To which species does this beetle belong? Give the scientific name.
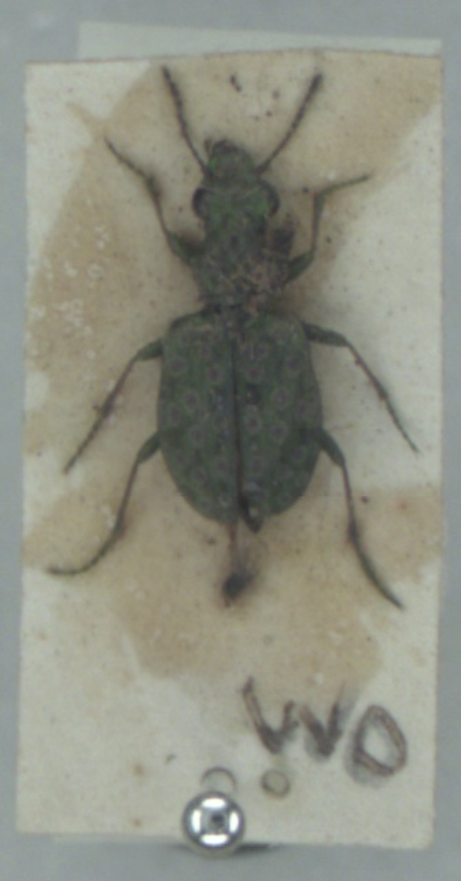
Elaphrus riparius
